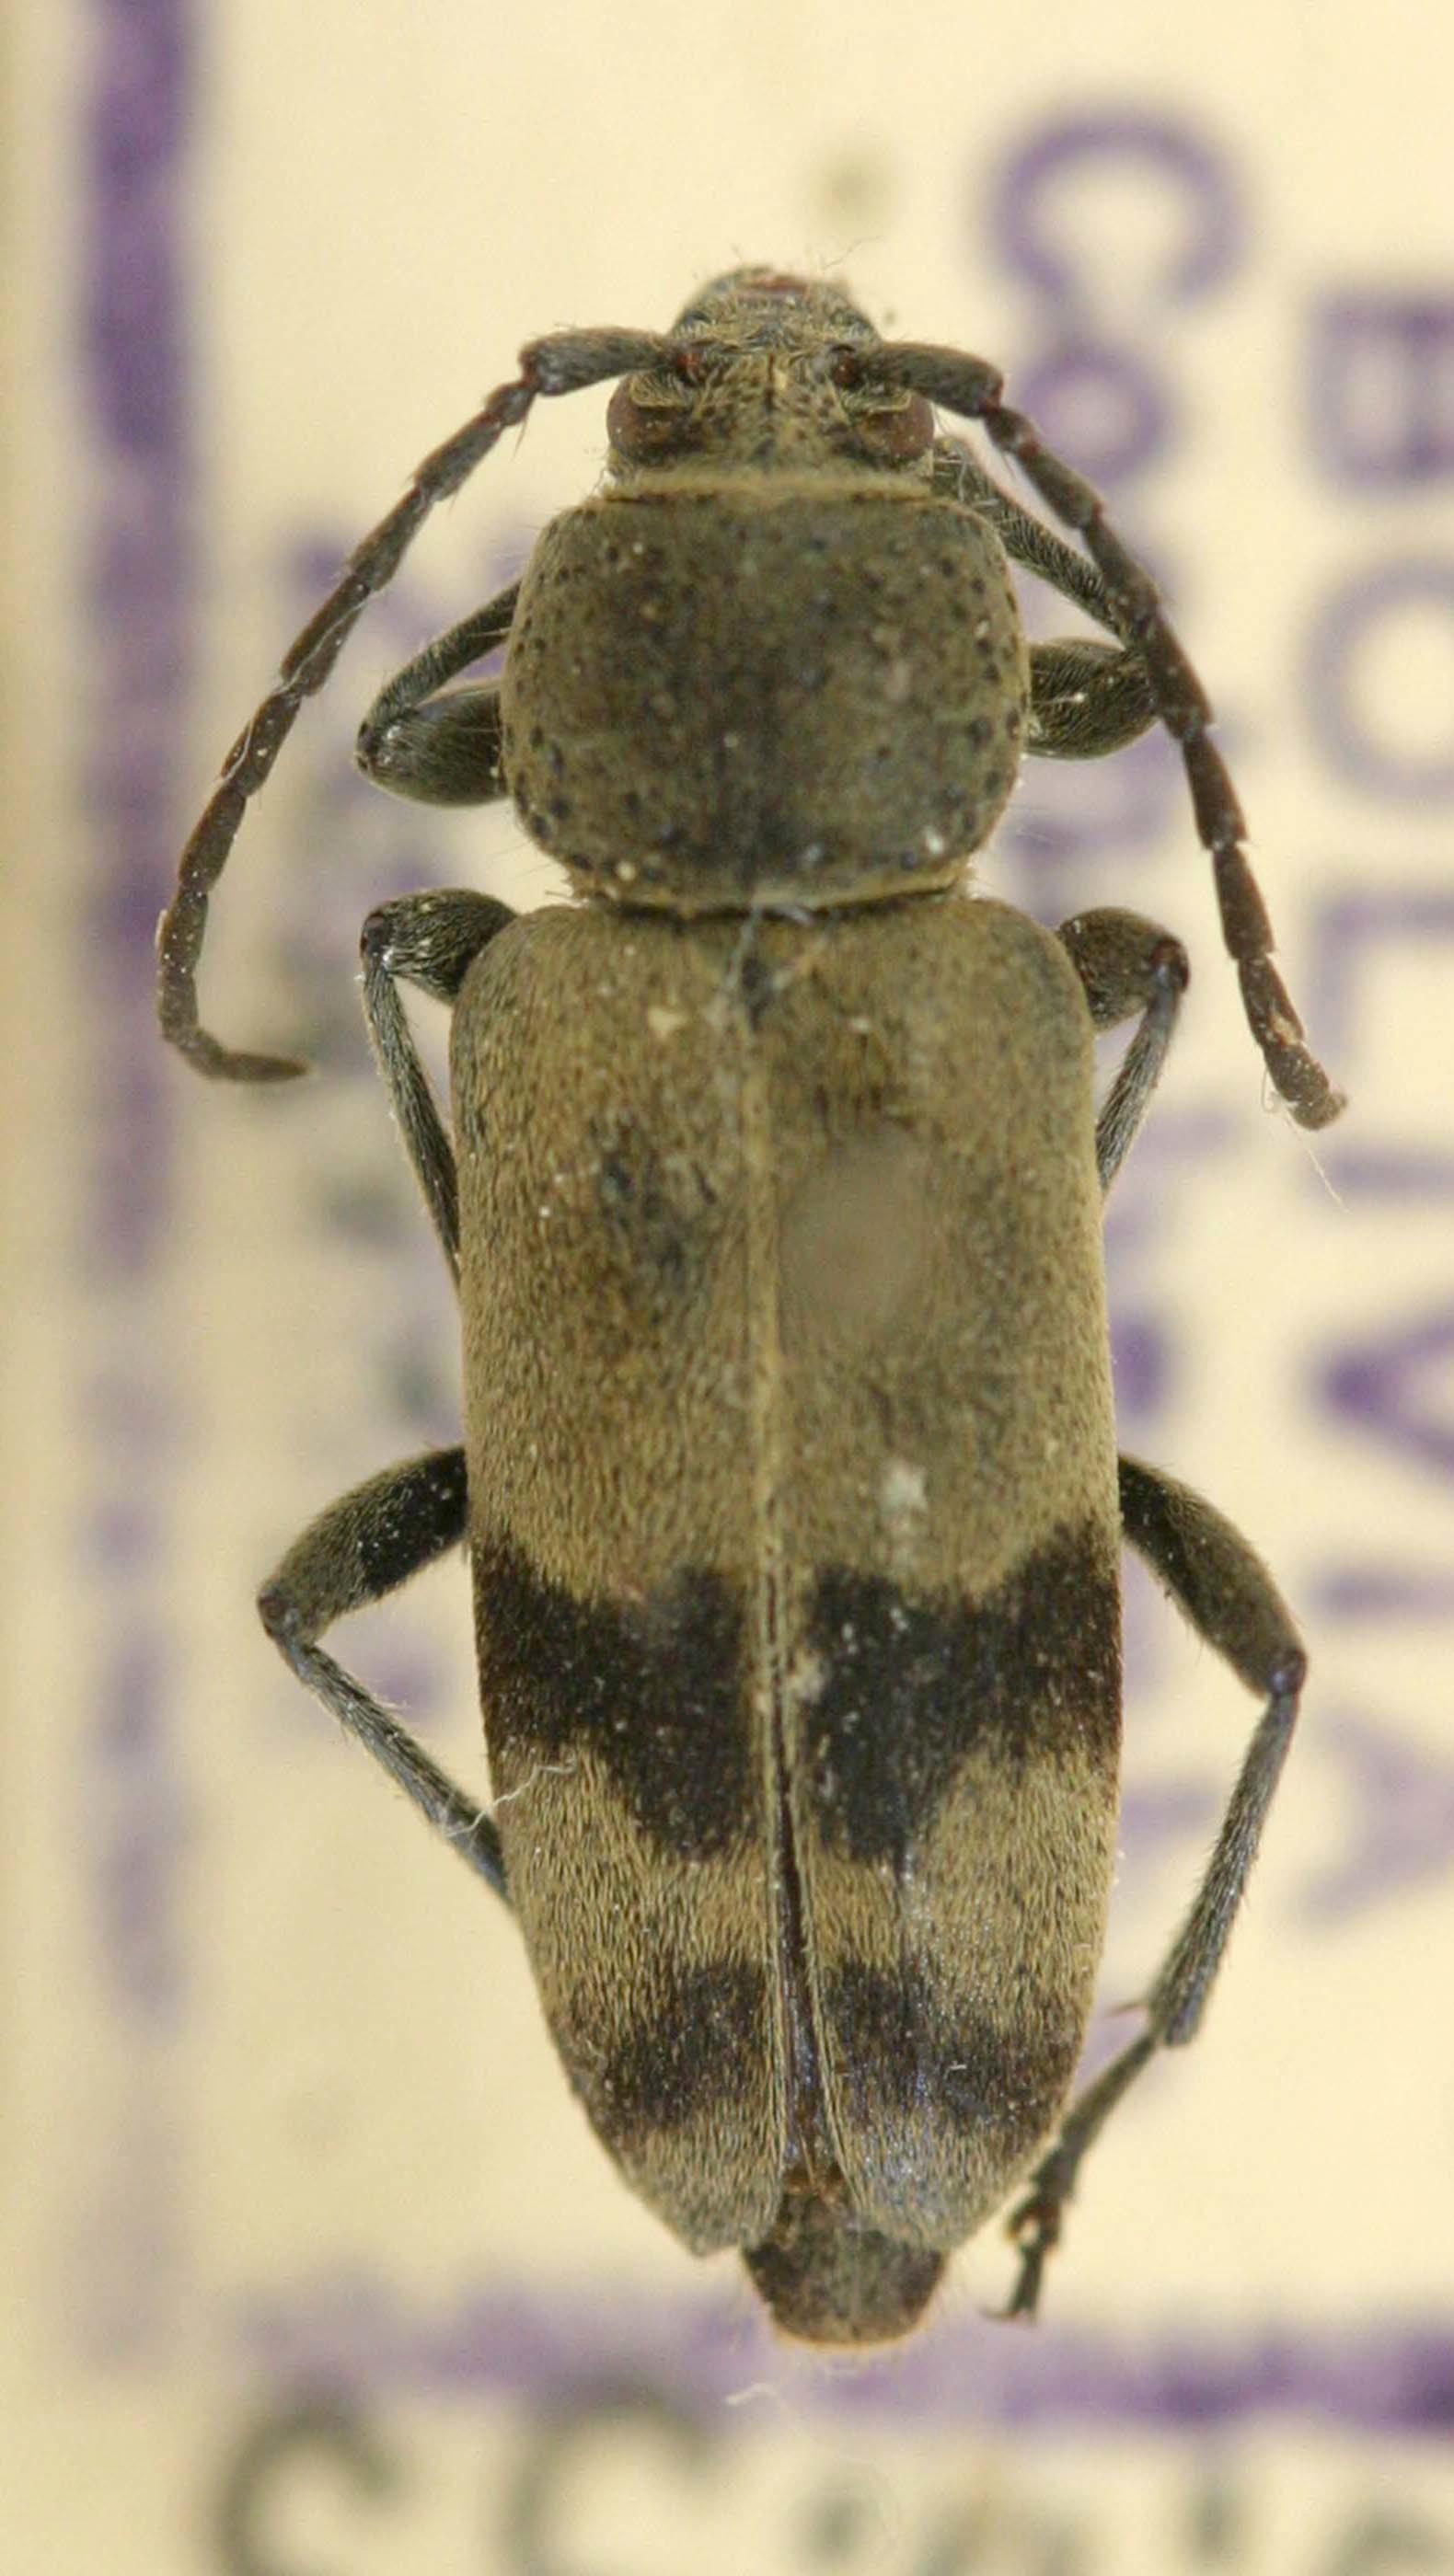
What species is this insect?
Boninella degenerata
